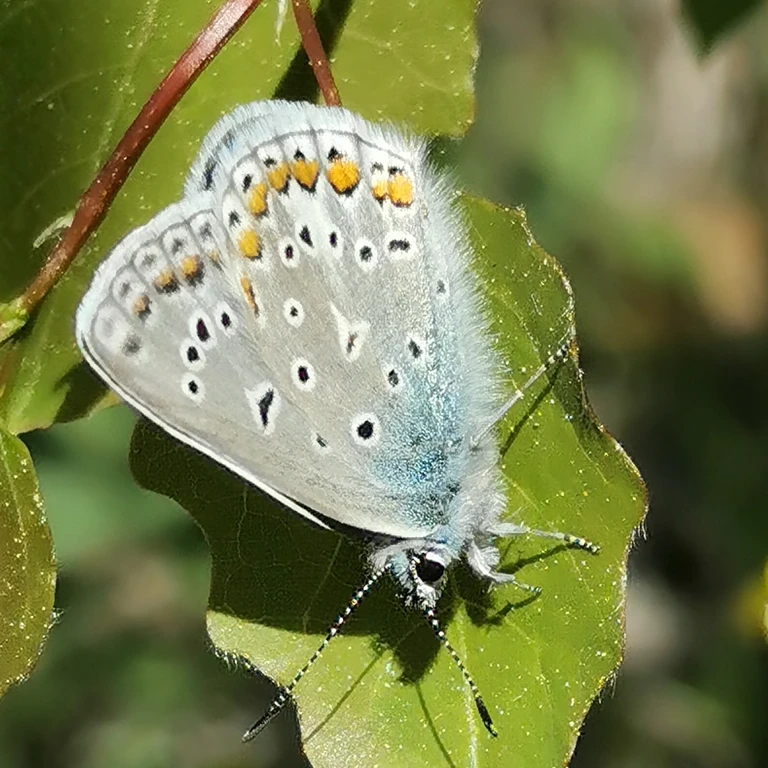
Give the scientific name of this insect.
Polyommatus icarus
